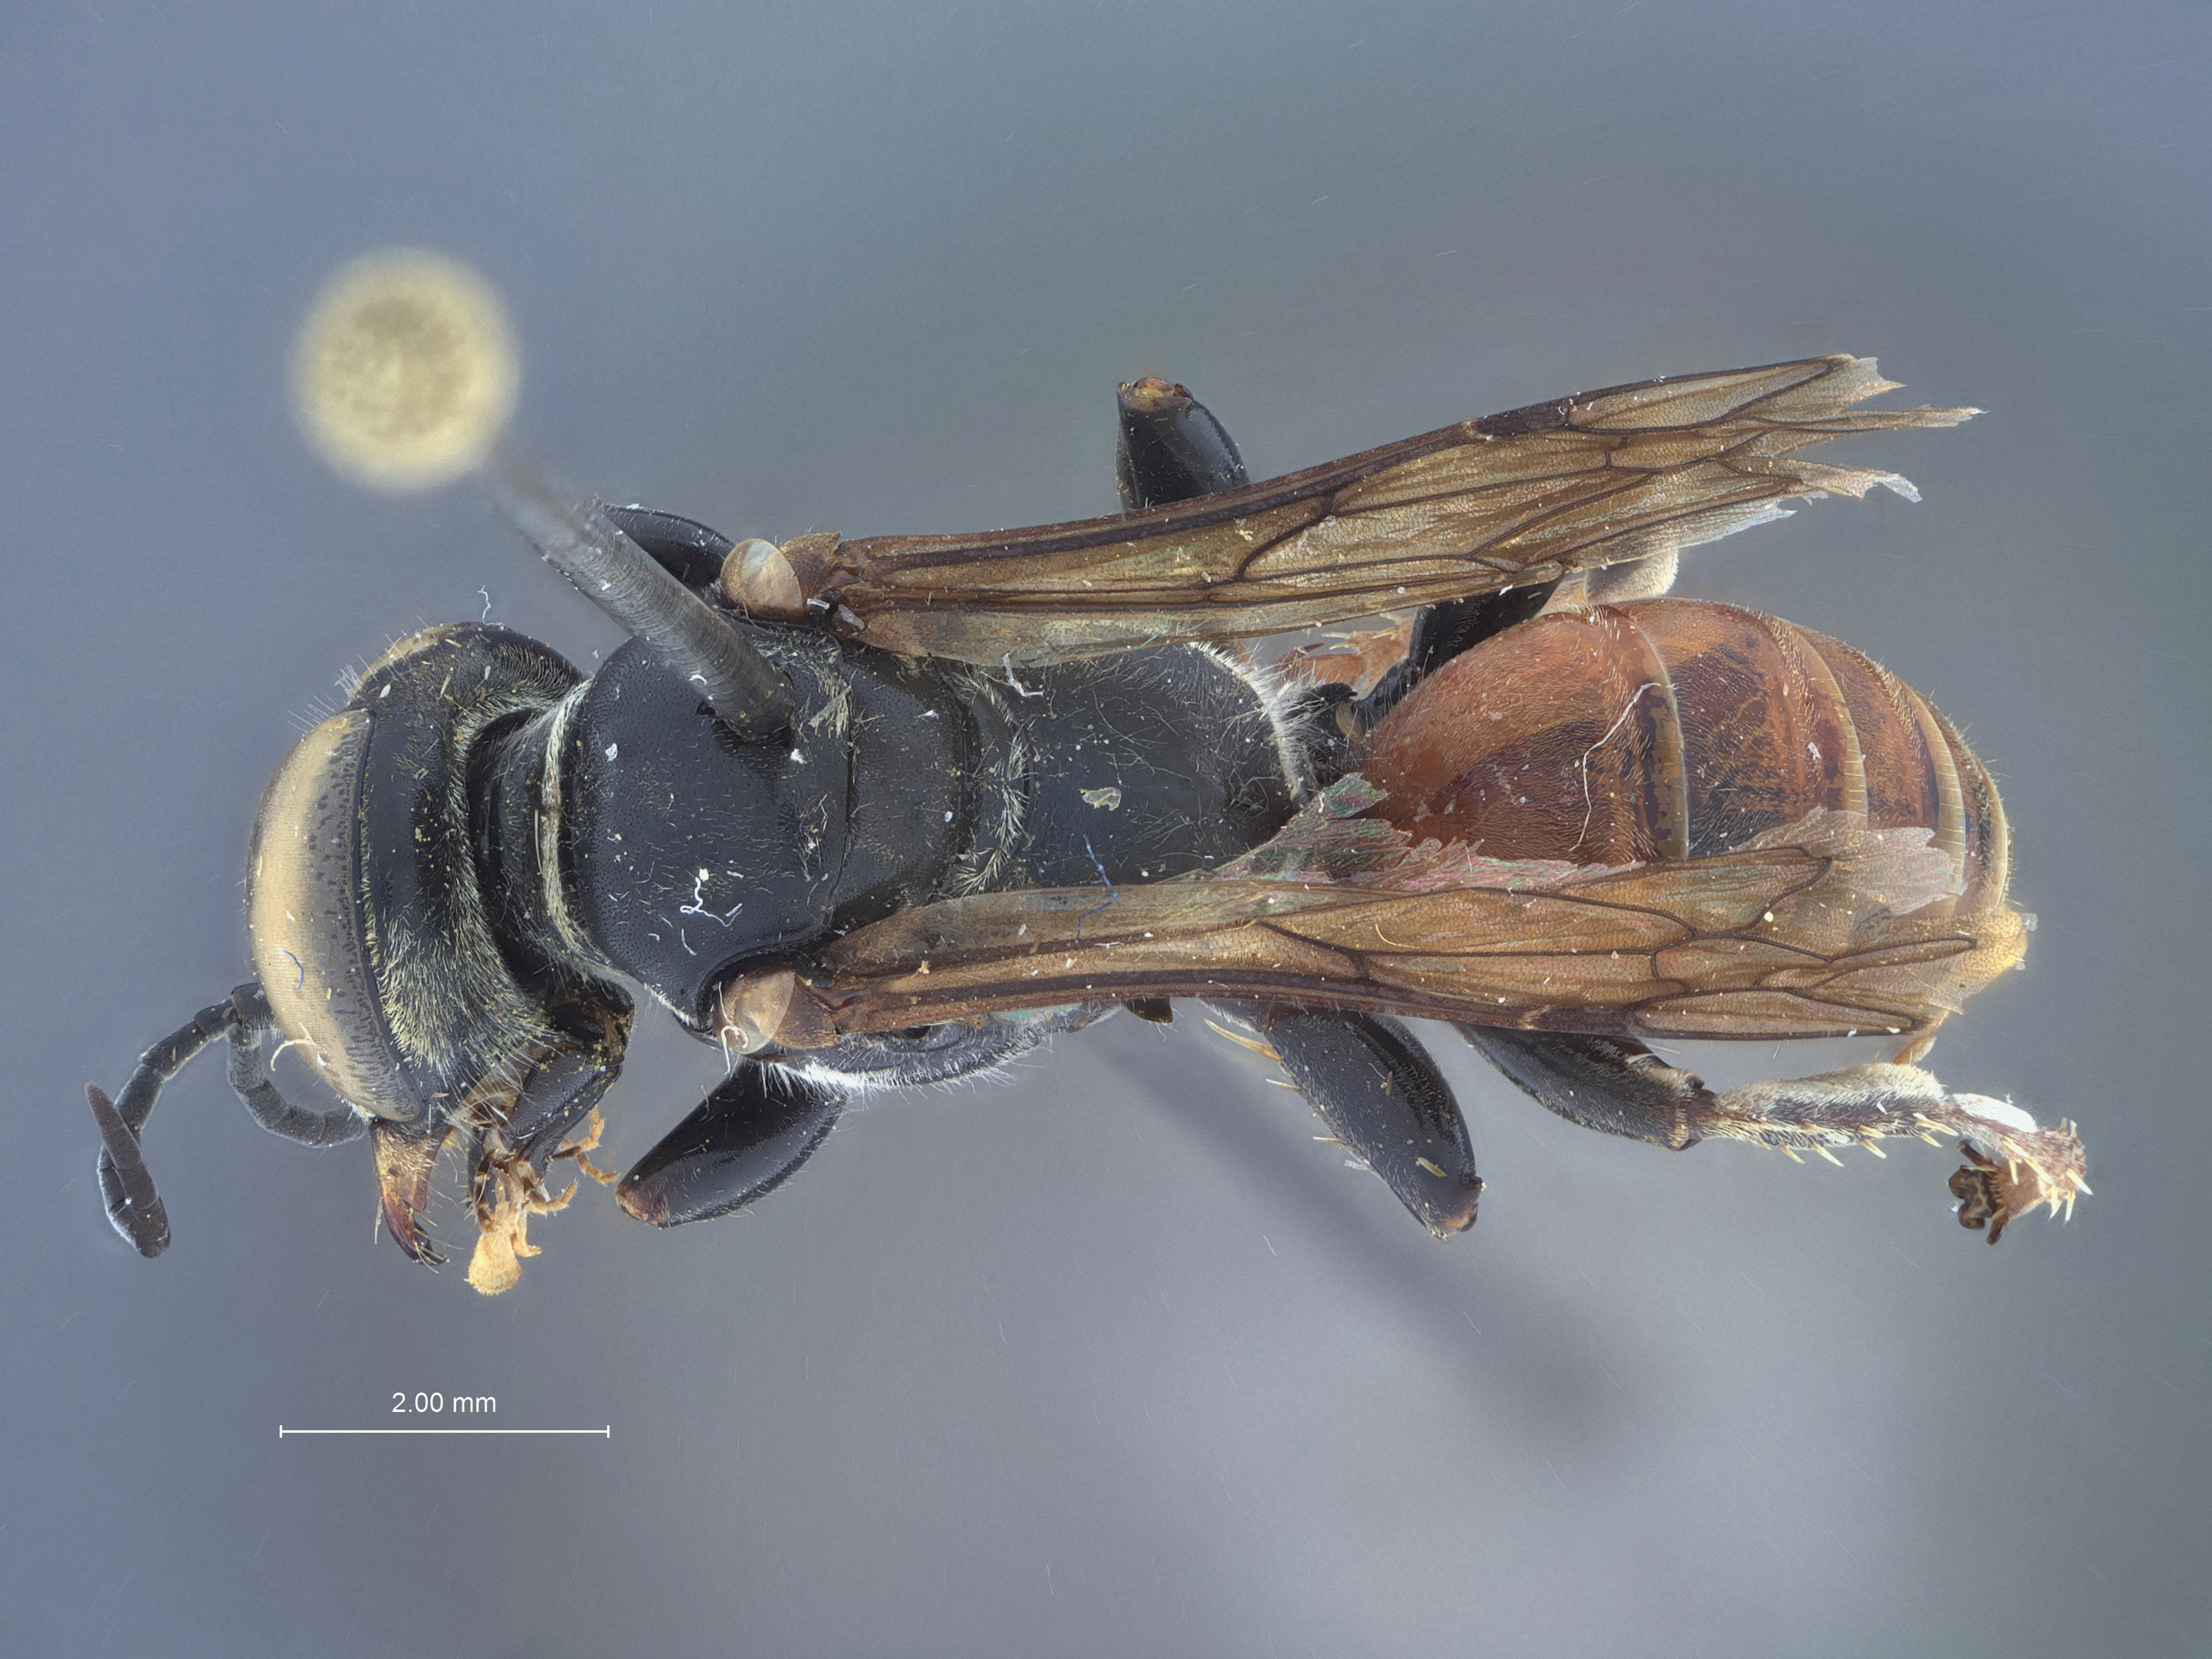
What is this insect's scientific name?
Tachytes venezuelae
